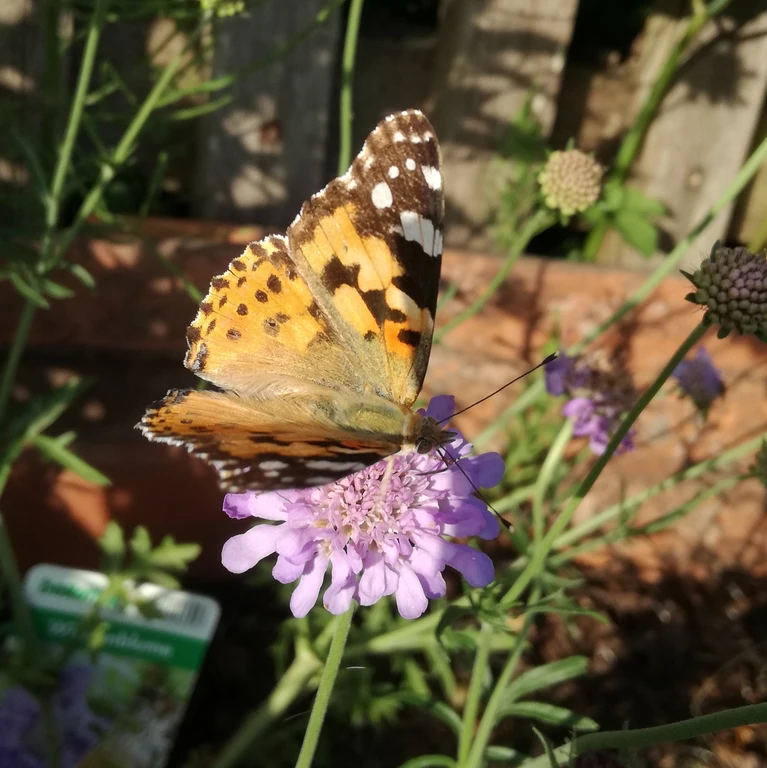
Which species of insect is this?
Vanessa cardui
